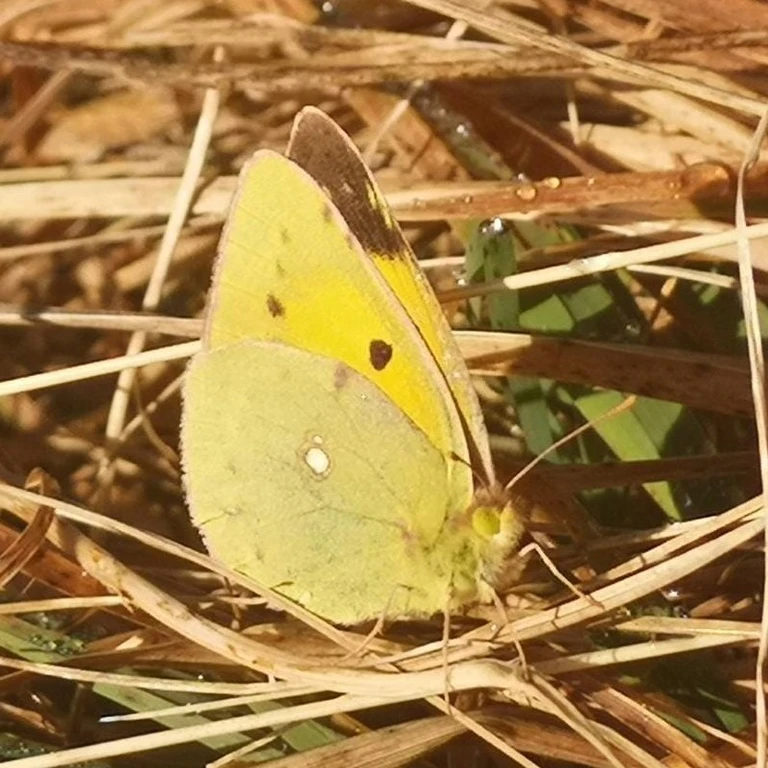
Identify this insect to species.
Colias croceus
